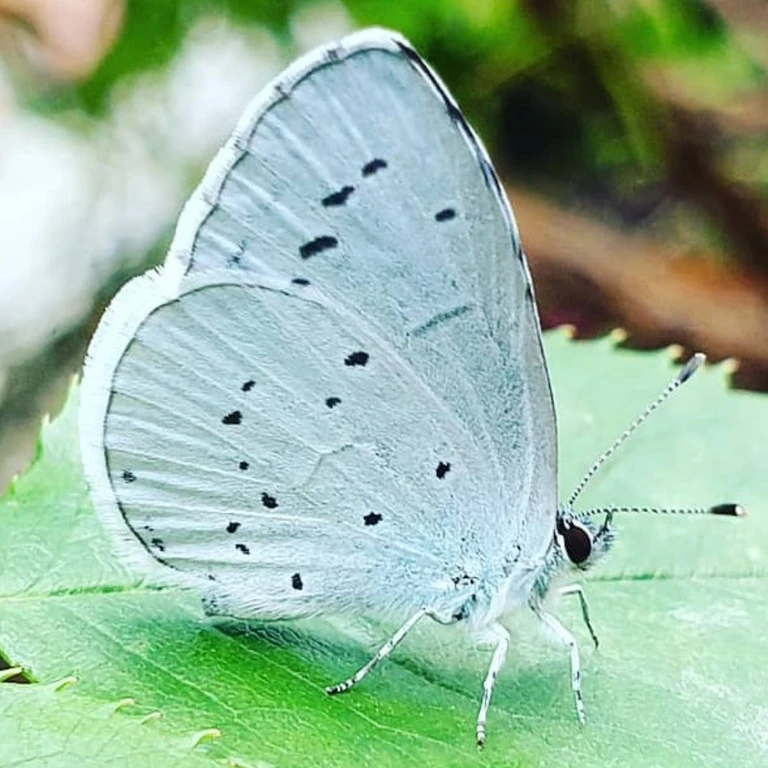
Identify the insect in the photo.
Celastrina argiolus
